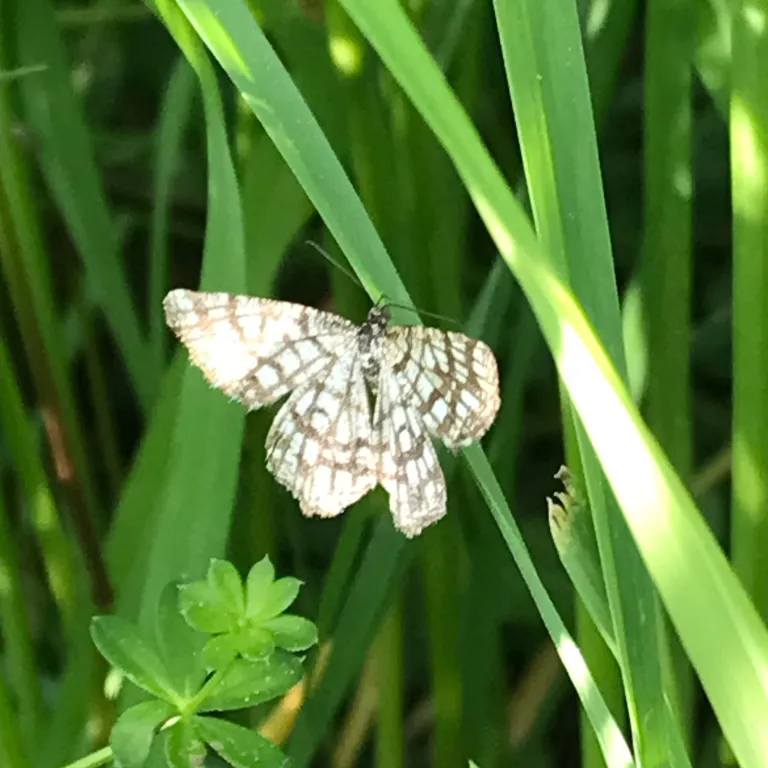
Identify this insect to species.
Chiasmia clathrata
